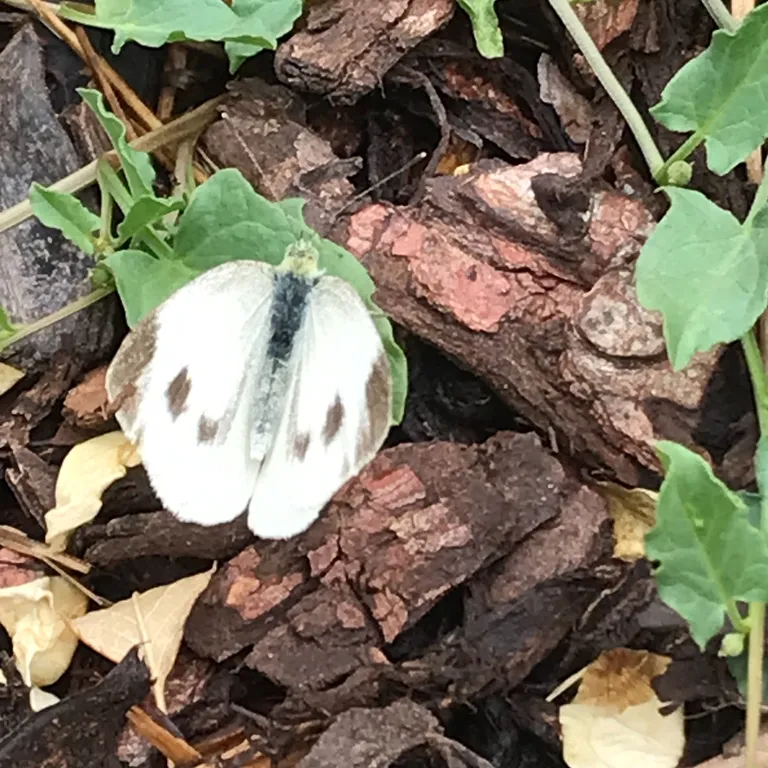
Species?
Pieris mannii
